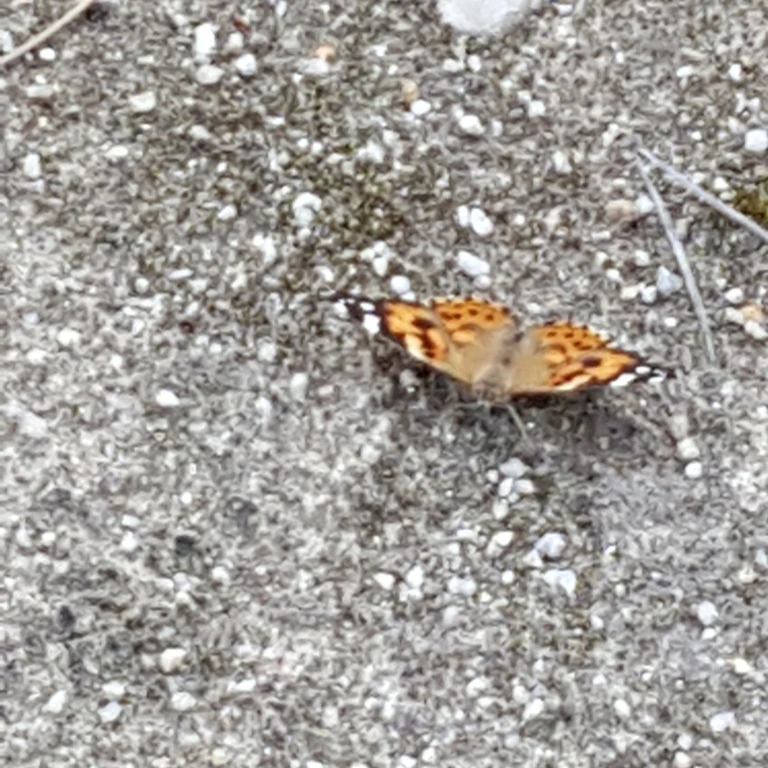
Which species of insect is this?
Vanessa cardui
